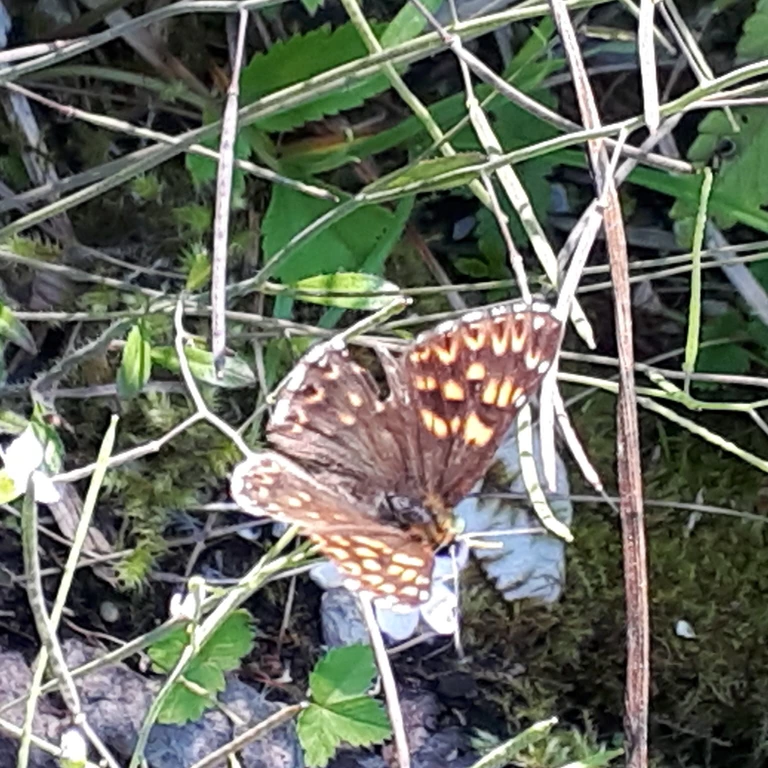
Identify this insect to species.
Hamearis lucina
